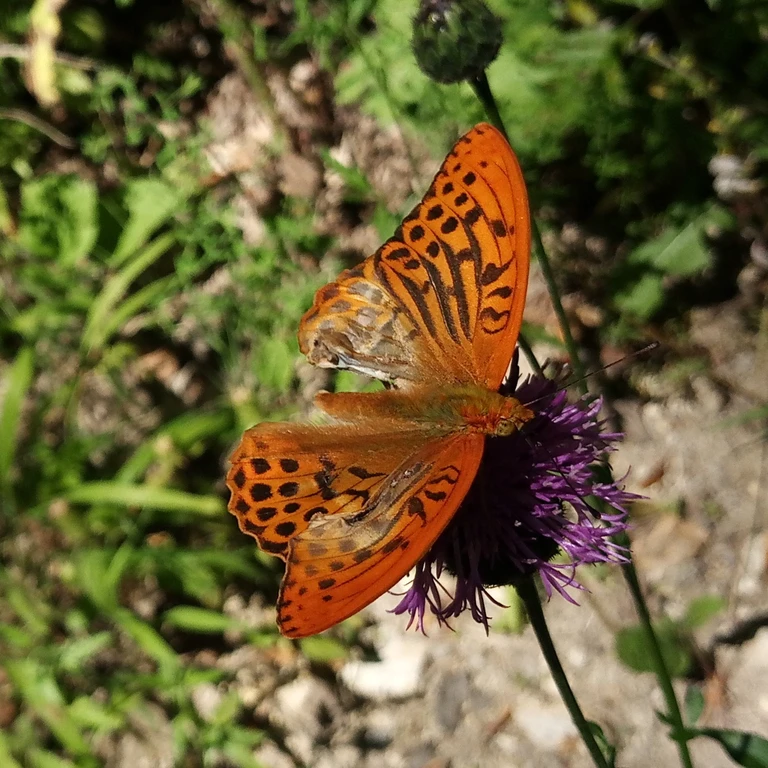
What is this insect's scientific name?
Argynnis paphia
